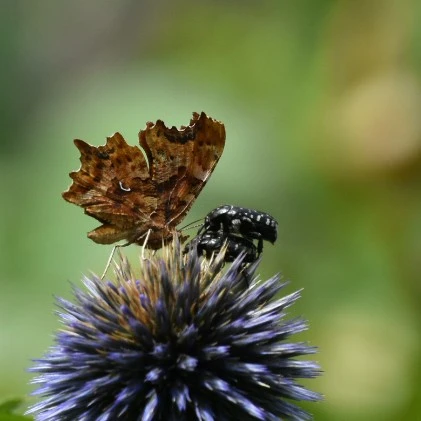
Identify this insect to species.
Polygonia c-album
